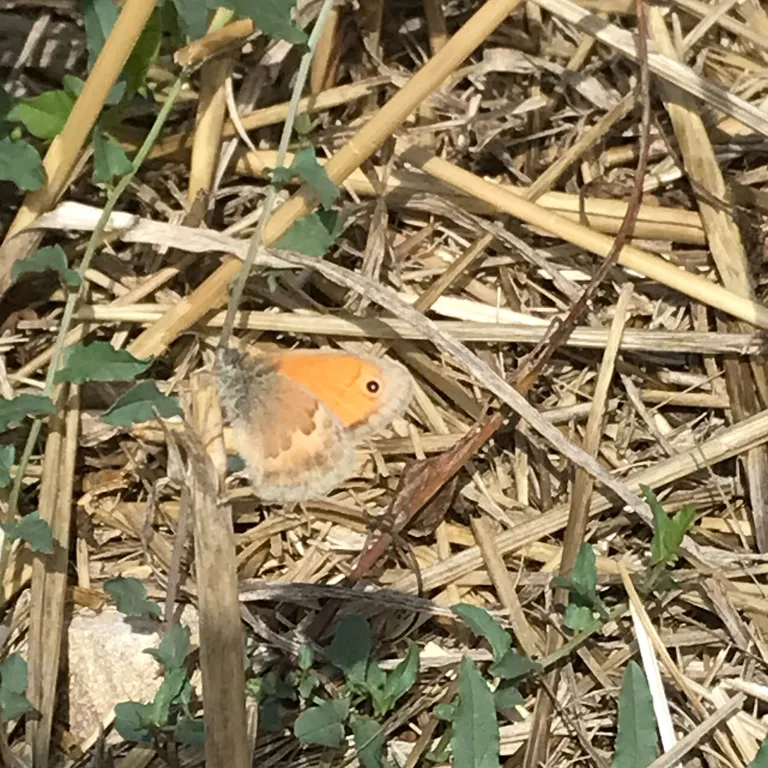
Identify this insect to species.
Coenonympha pamphilus
